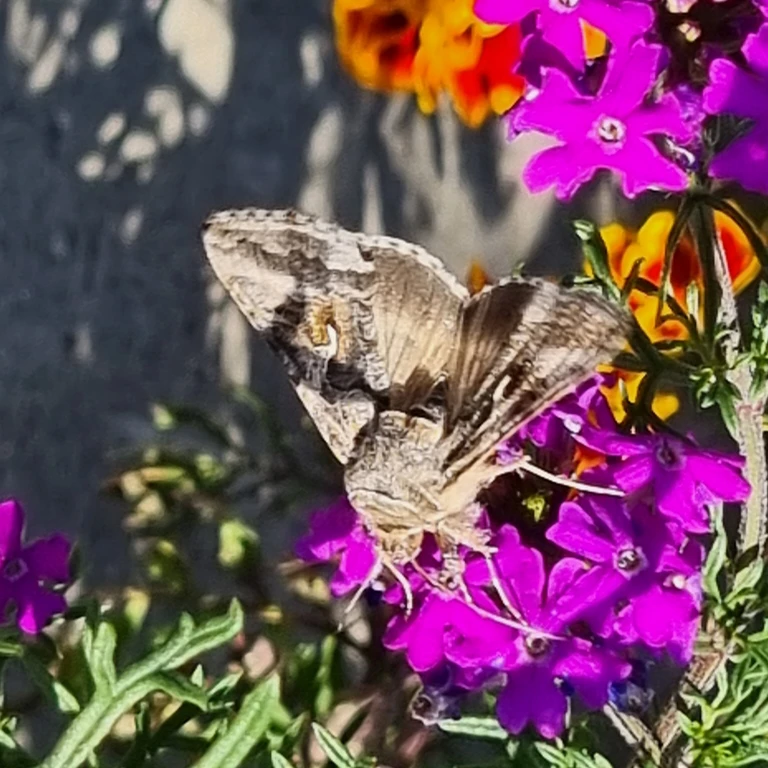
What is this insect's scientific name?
Autographa gamma
